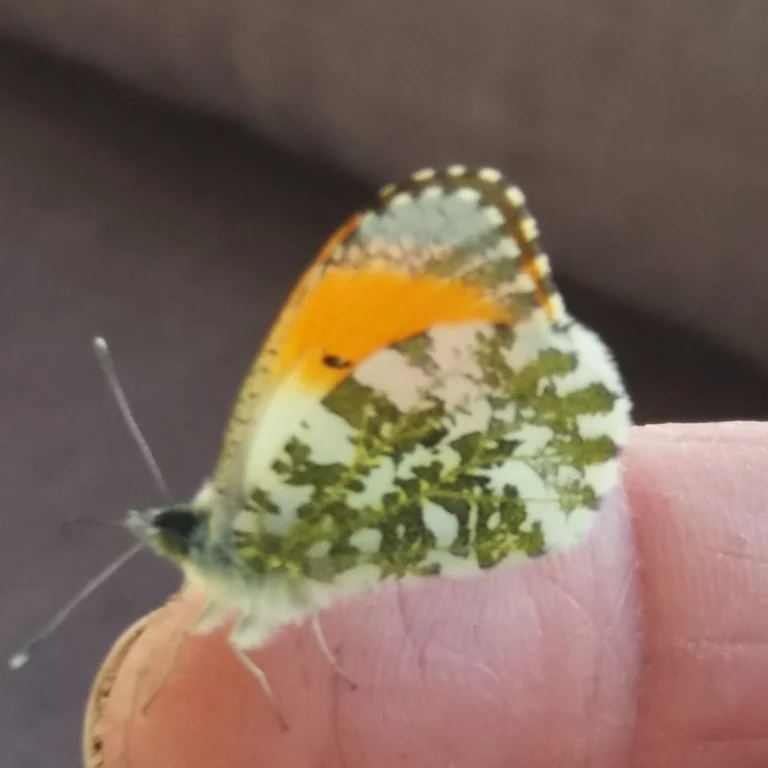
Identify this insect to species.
Anthocharis cardamines
